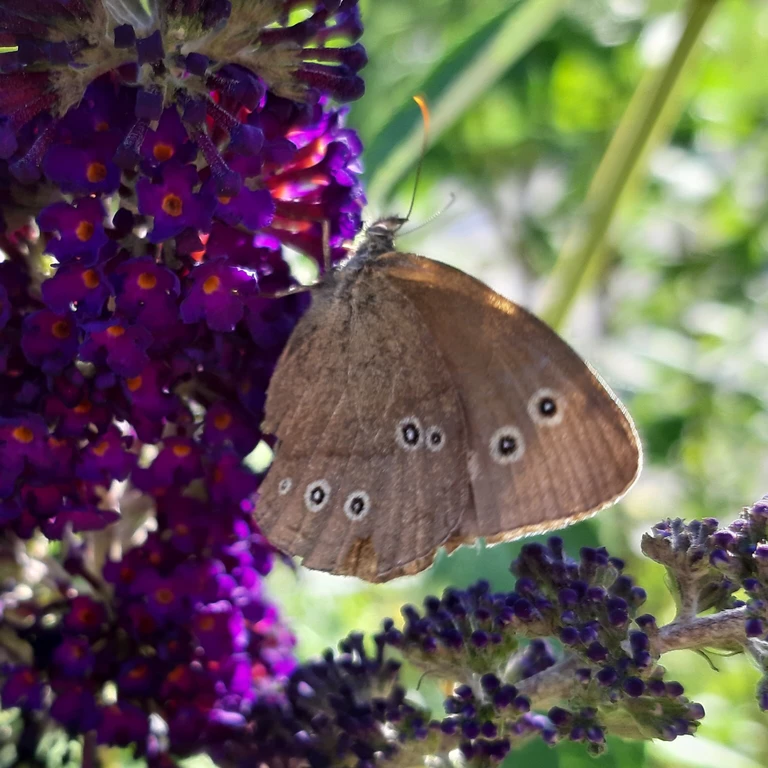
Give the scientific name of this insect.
Aphantopus hyperantus
